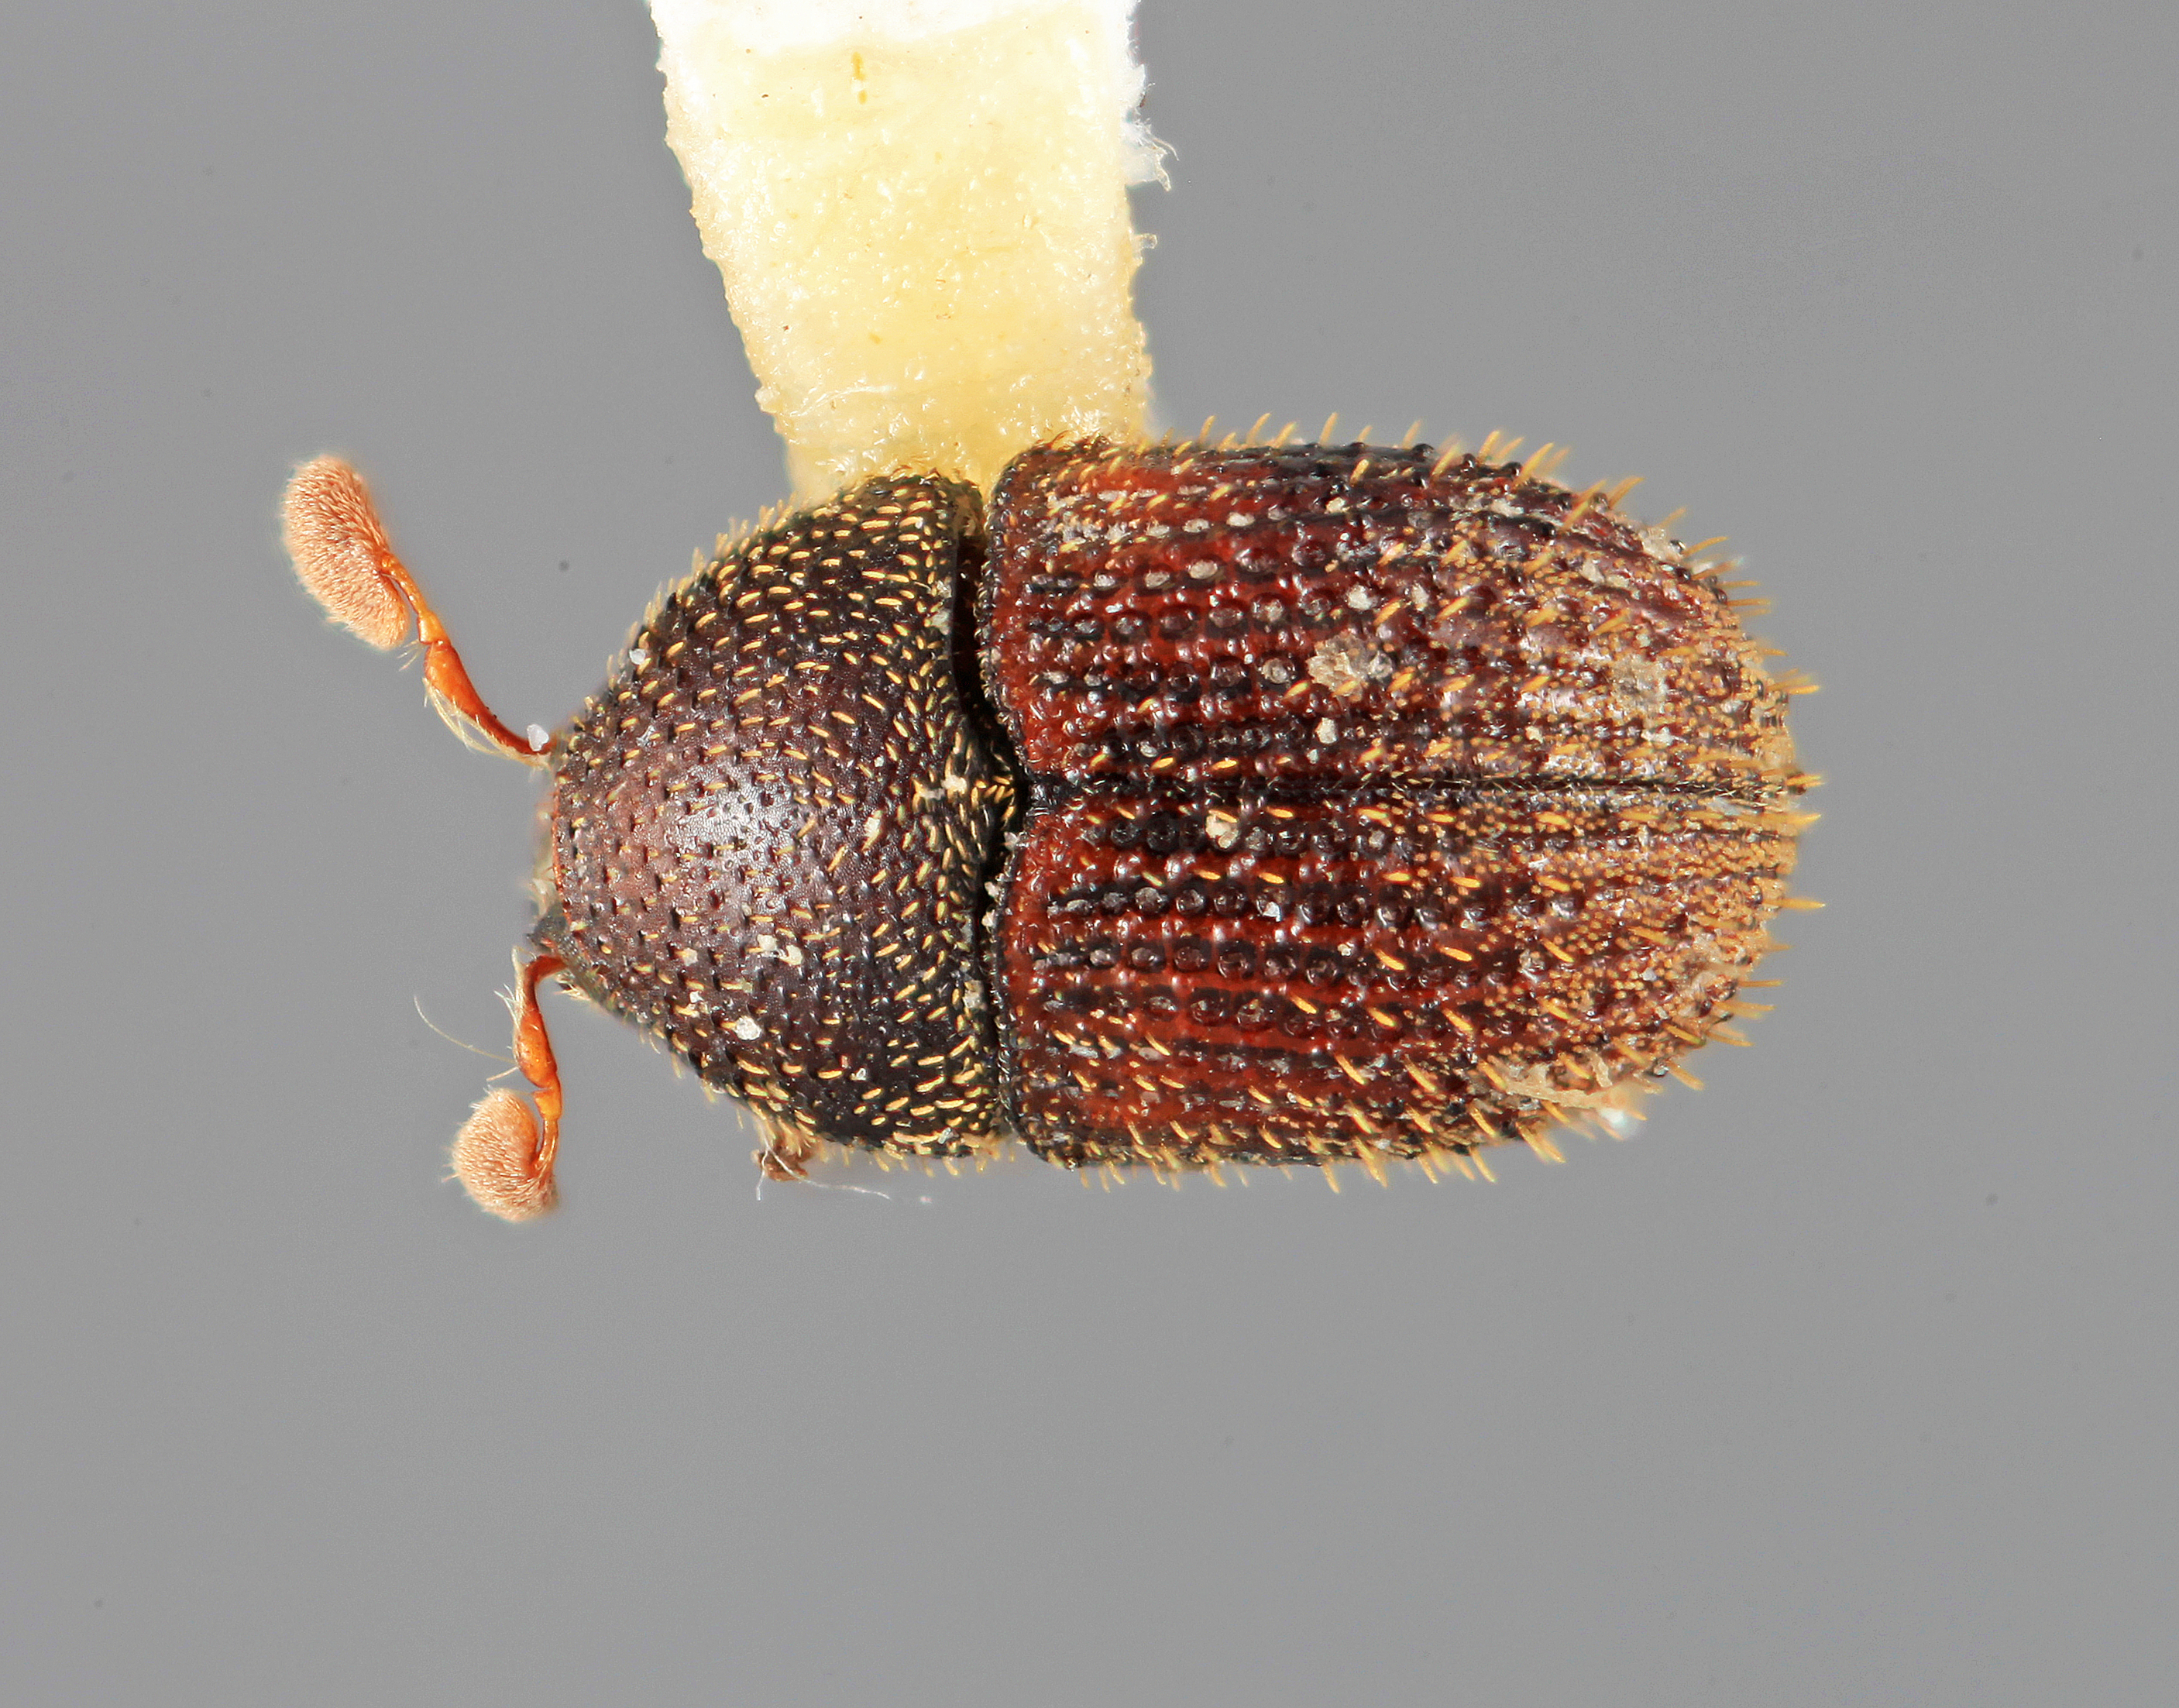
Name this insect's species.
Chramesus punctatus
